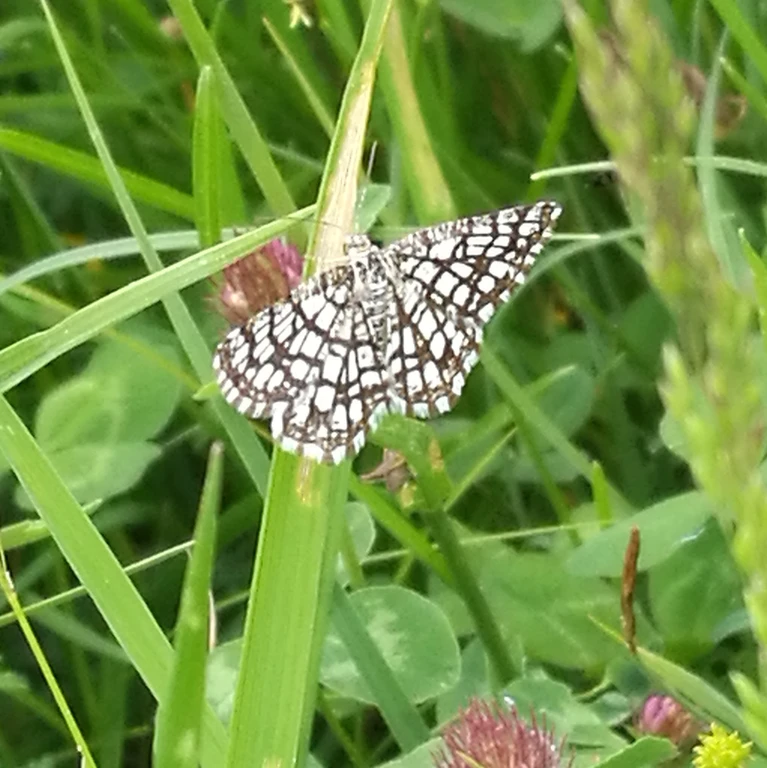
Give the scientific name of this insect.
Chiasmia clathrata
